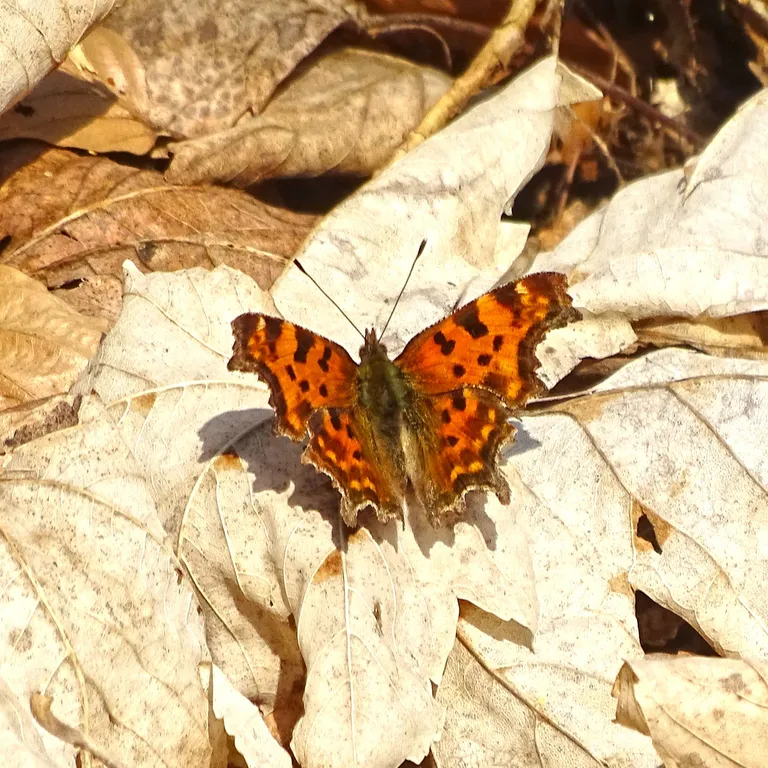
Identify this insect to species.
Polygonia c-album
